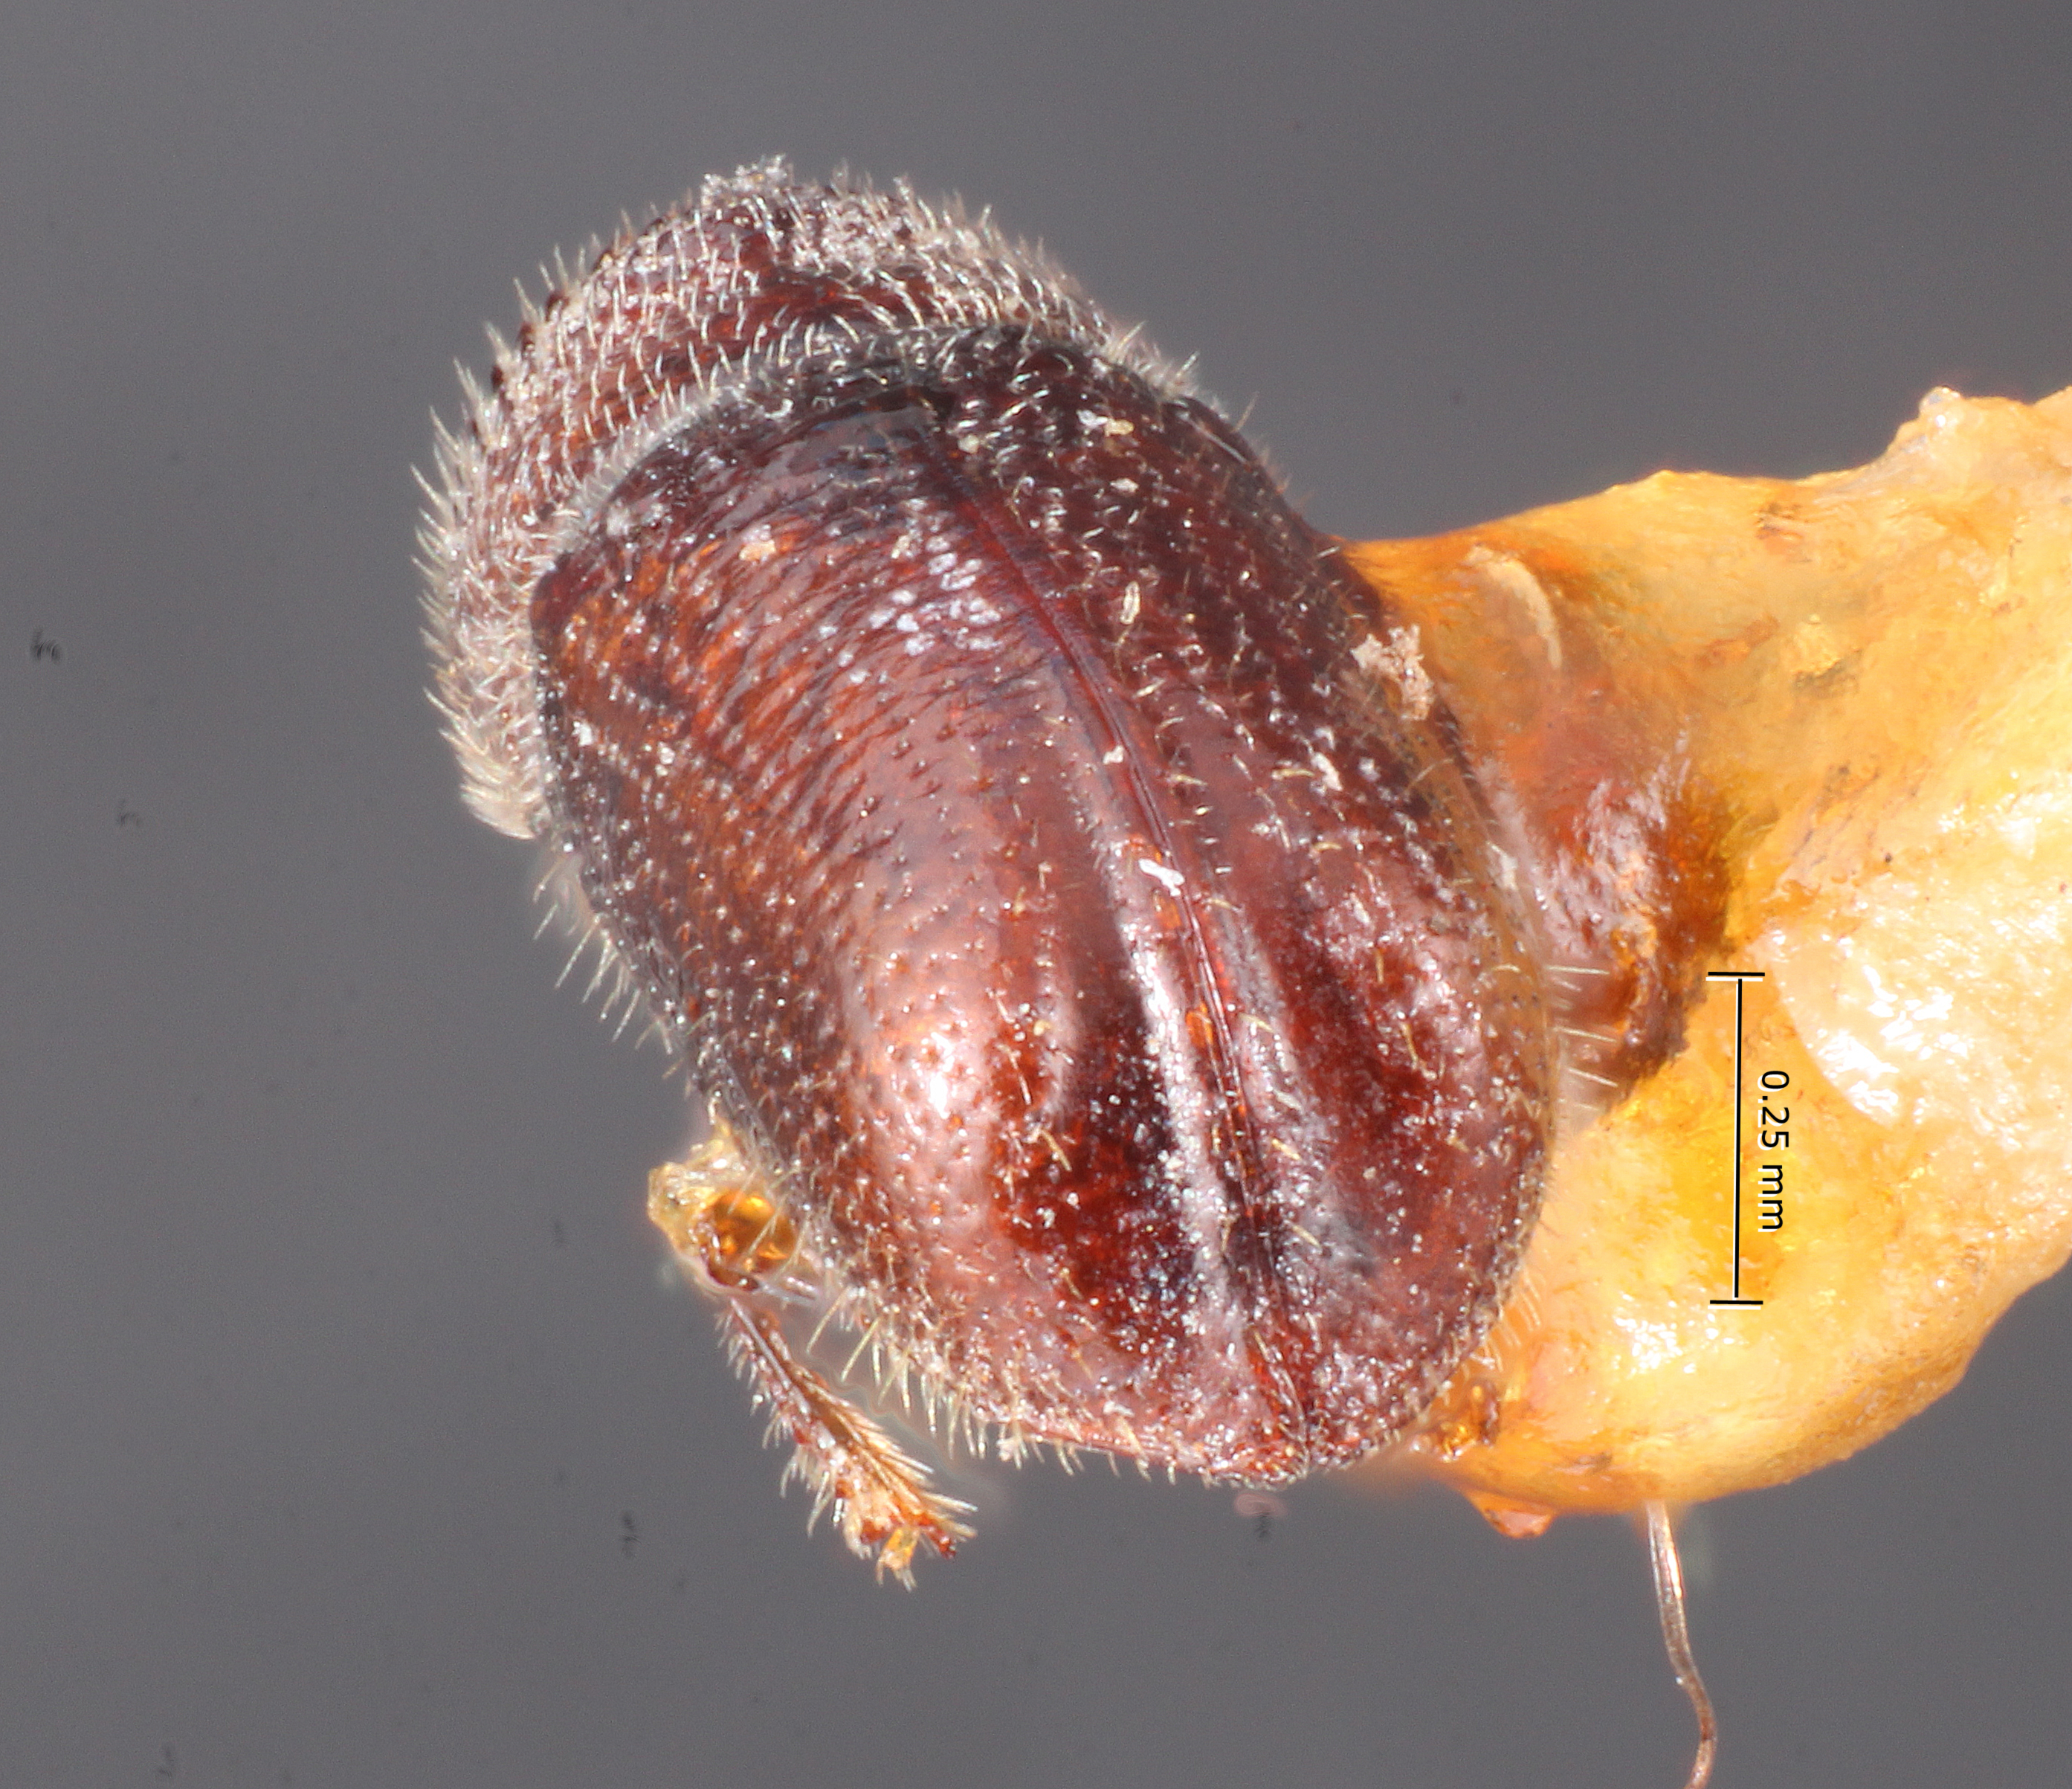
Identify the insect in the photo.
Pityophthorus comptus
